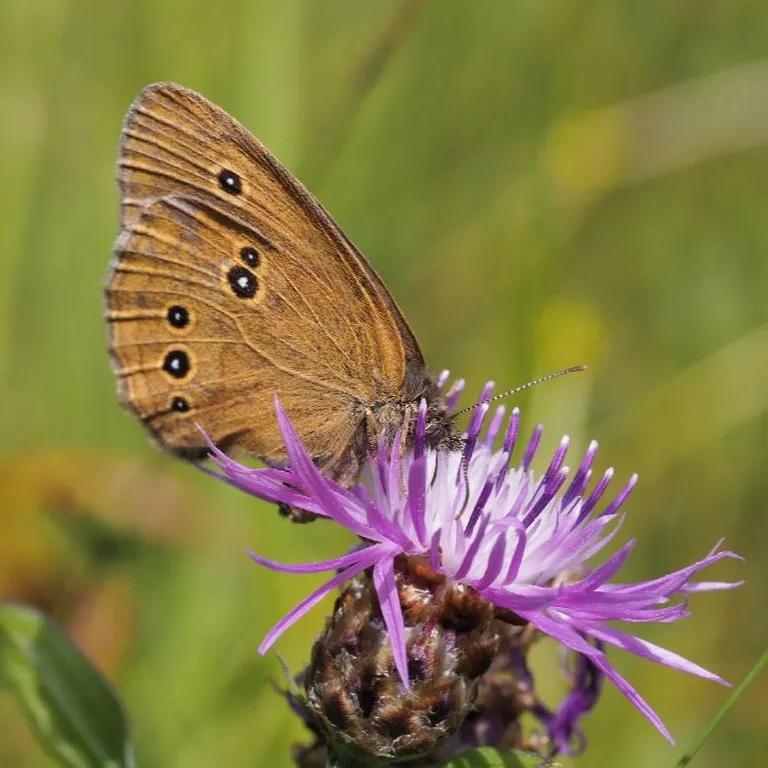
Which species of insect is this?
Aphantopus hyperantus
